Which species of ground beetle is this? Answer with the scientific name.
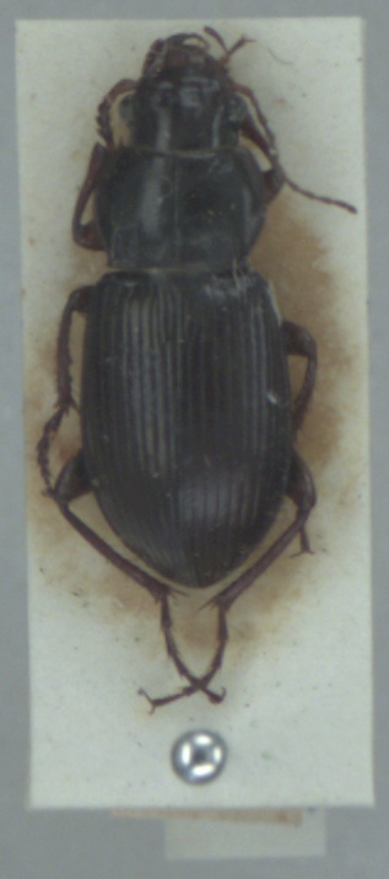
Amara aulica
